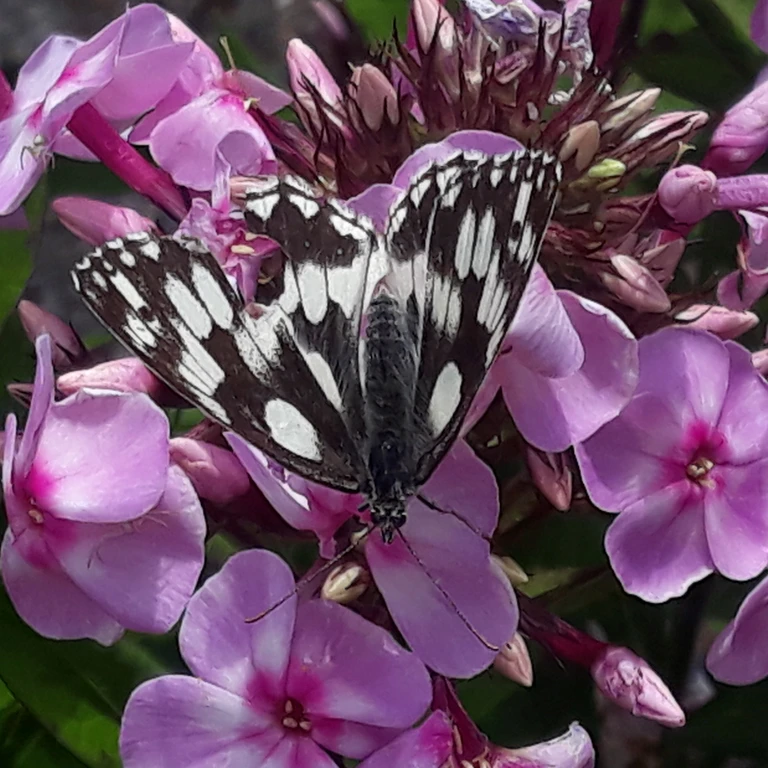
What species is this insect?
Melanargia galathea
